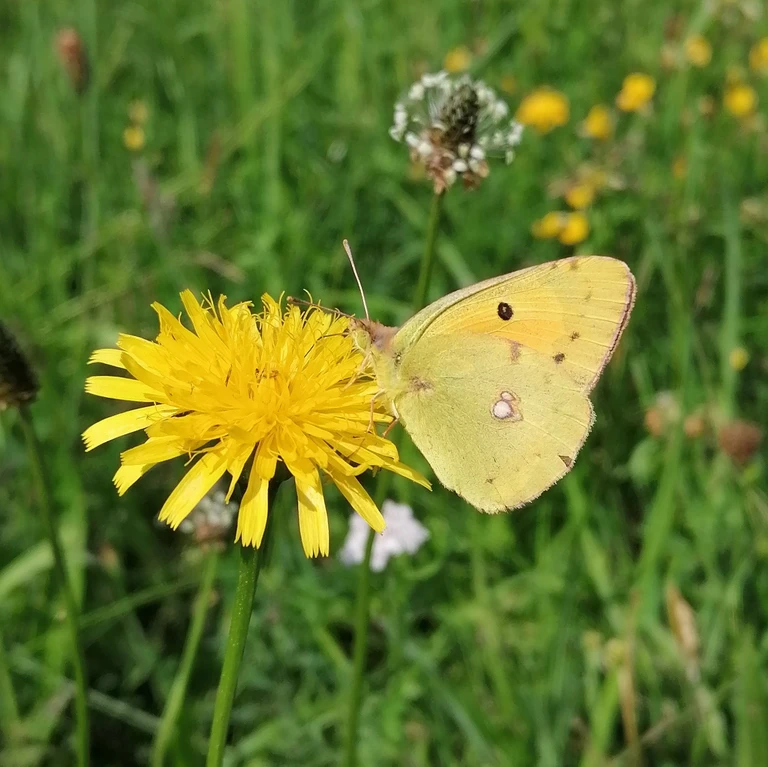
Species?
Colias croceus
